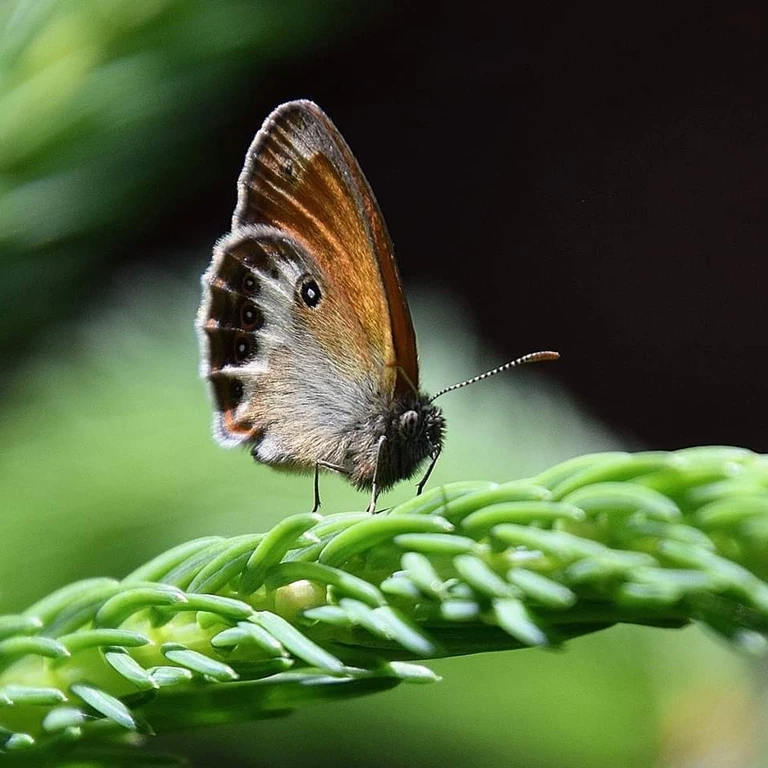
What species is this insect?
Coenonympha arcania
